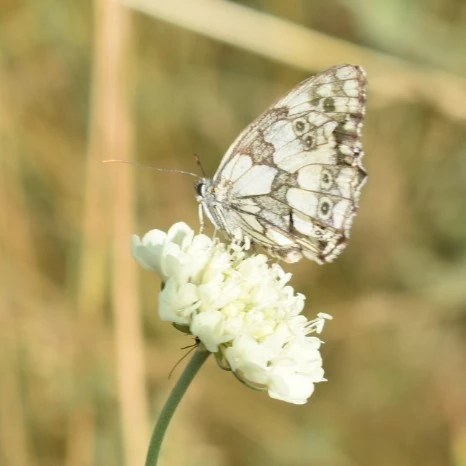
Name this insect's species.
Melanargia galathea
